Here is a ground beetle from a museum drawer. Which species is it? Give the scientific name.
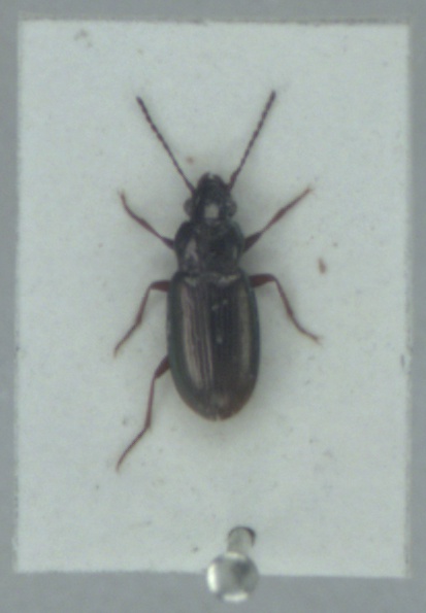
Pogonus chalceus
